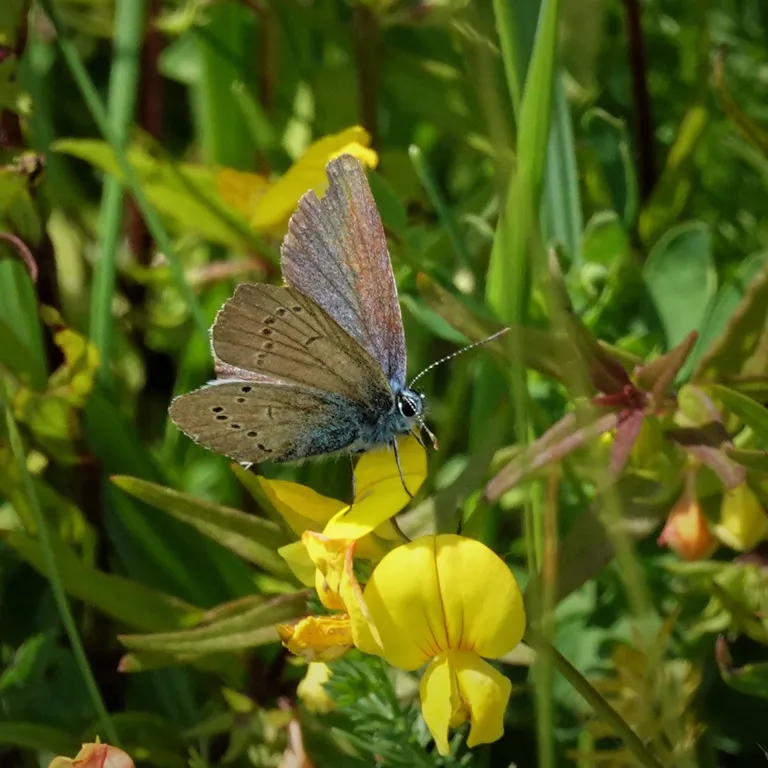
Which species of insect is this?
Cyaniris semiargus
